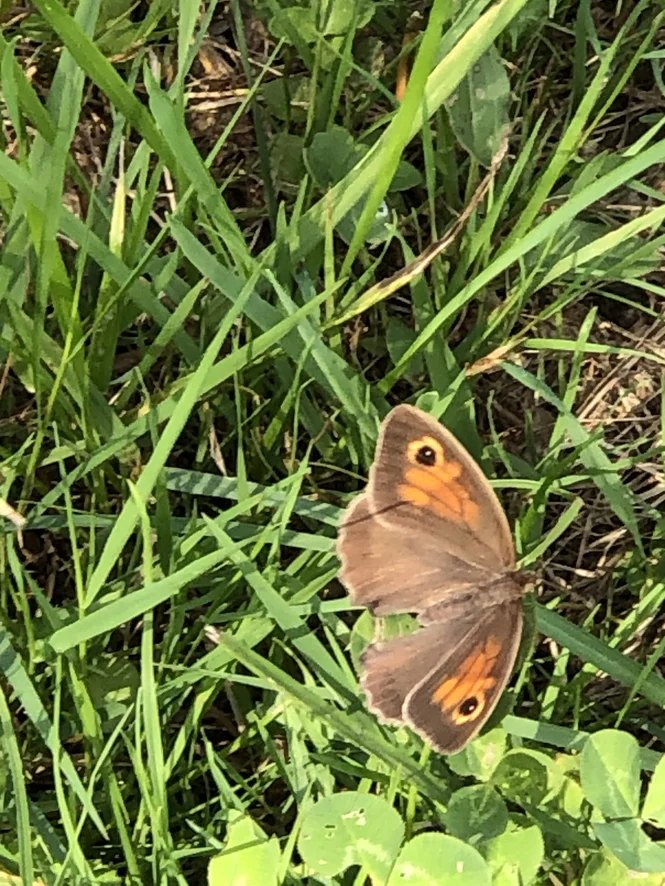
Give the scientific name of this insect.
Maniola jurtina
